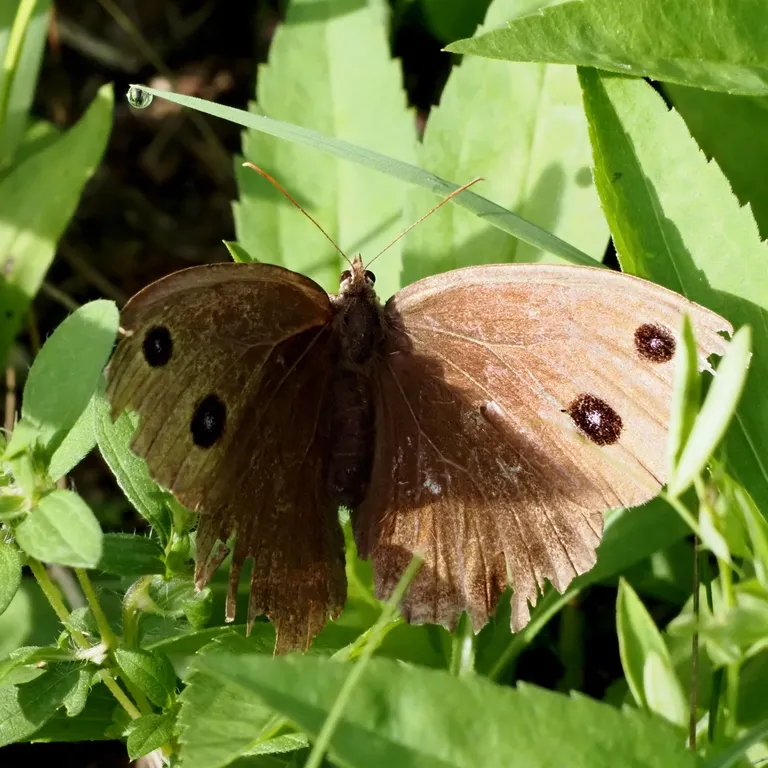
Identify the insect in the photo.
Minois dryas
